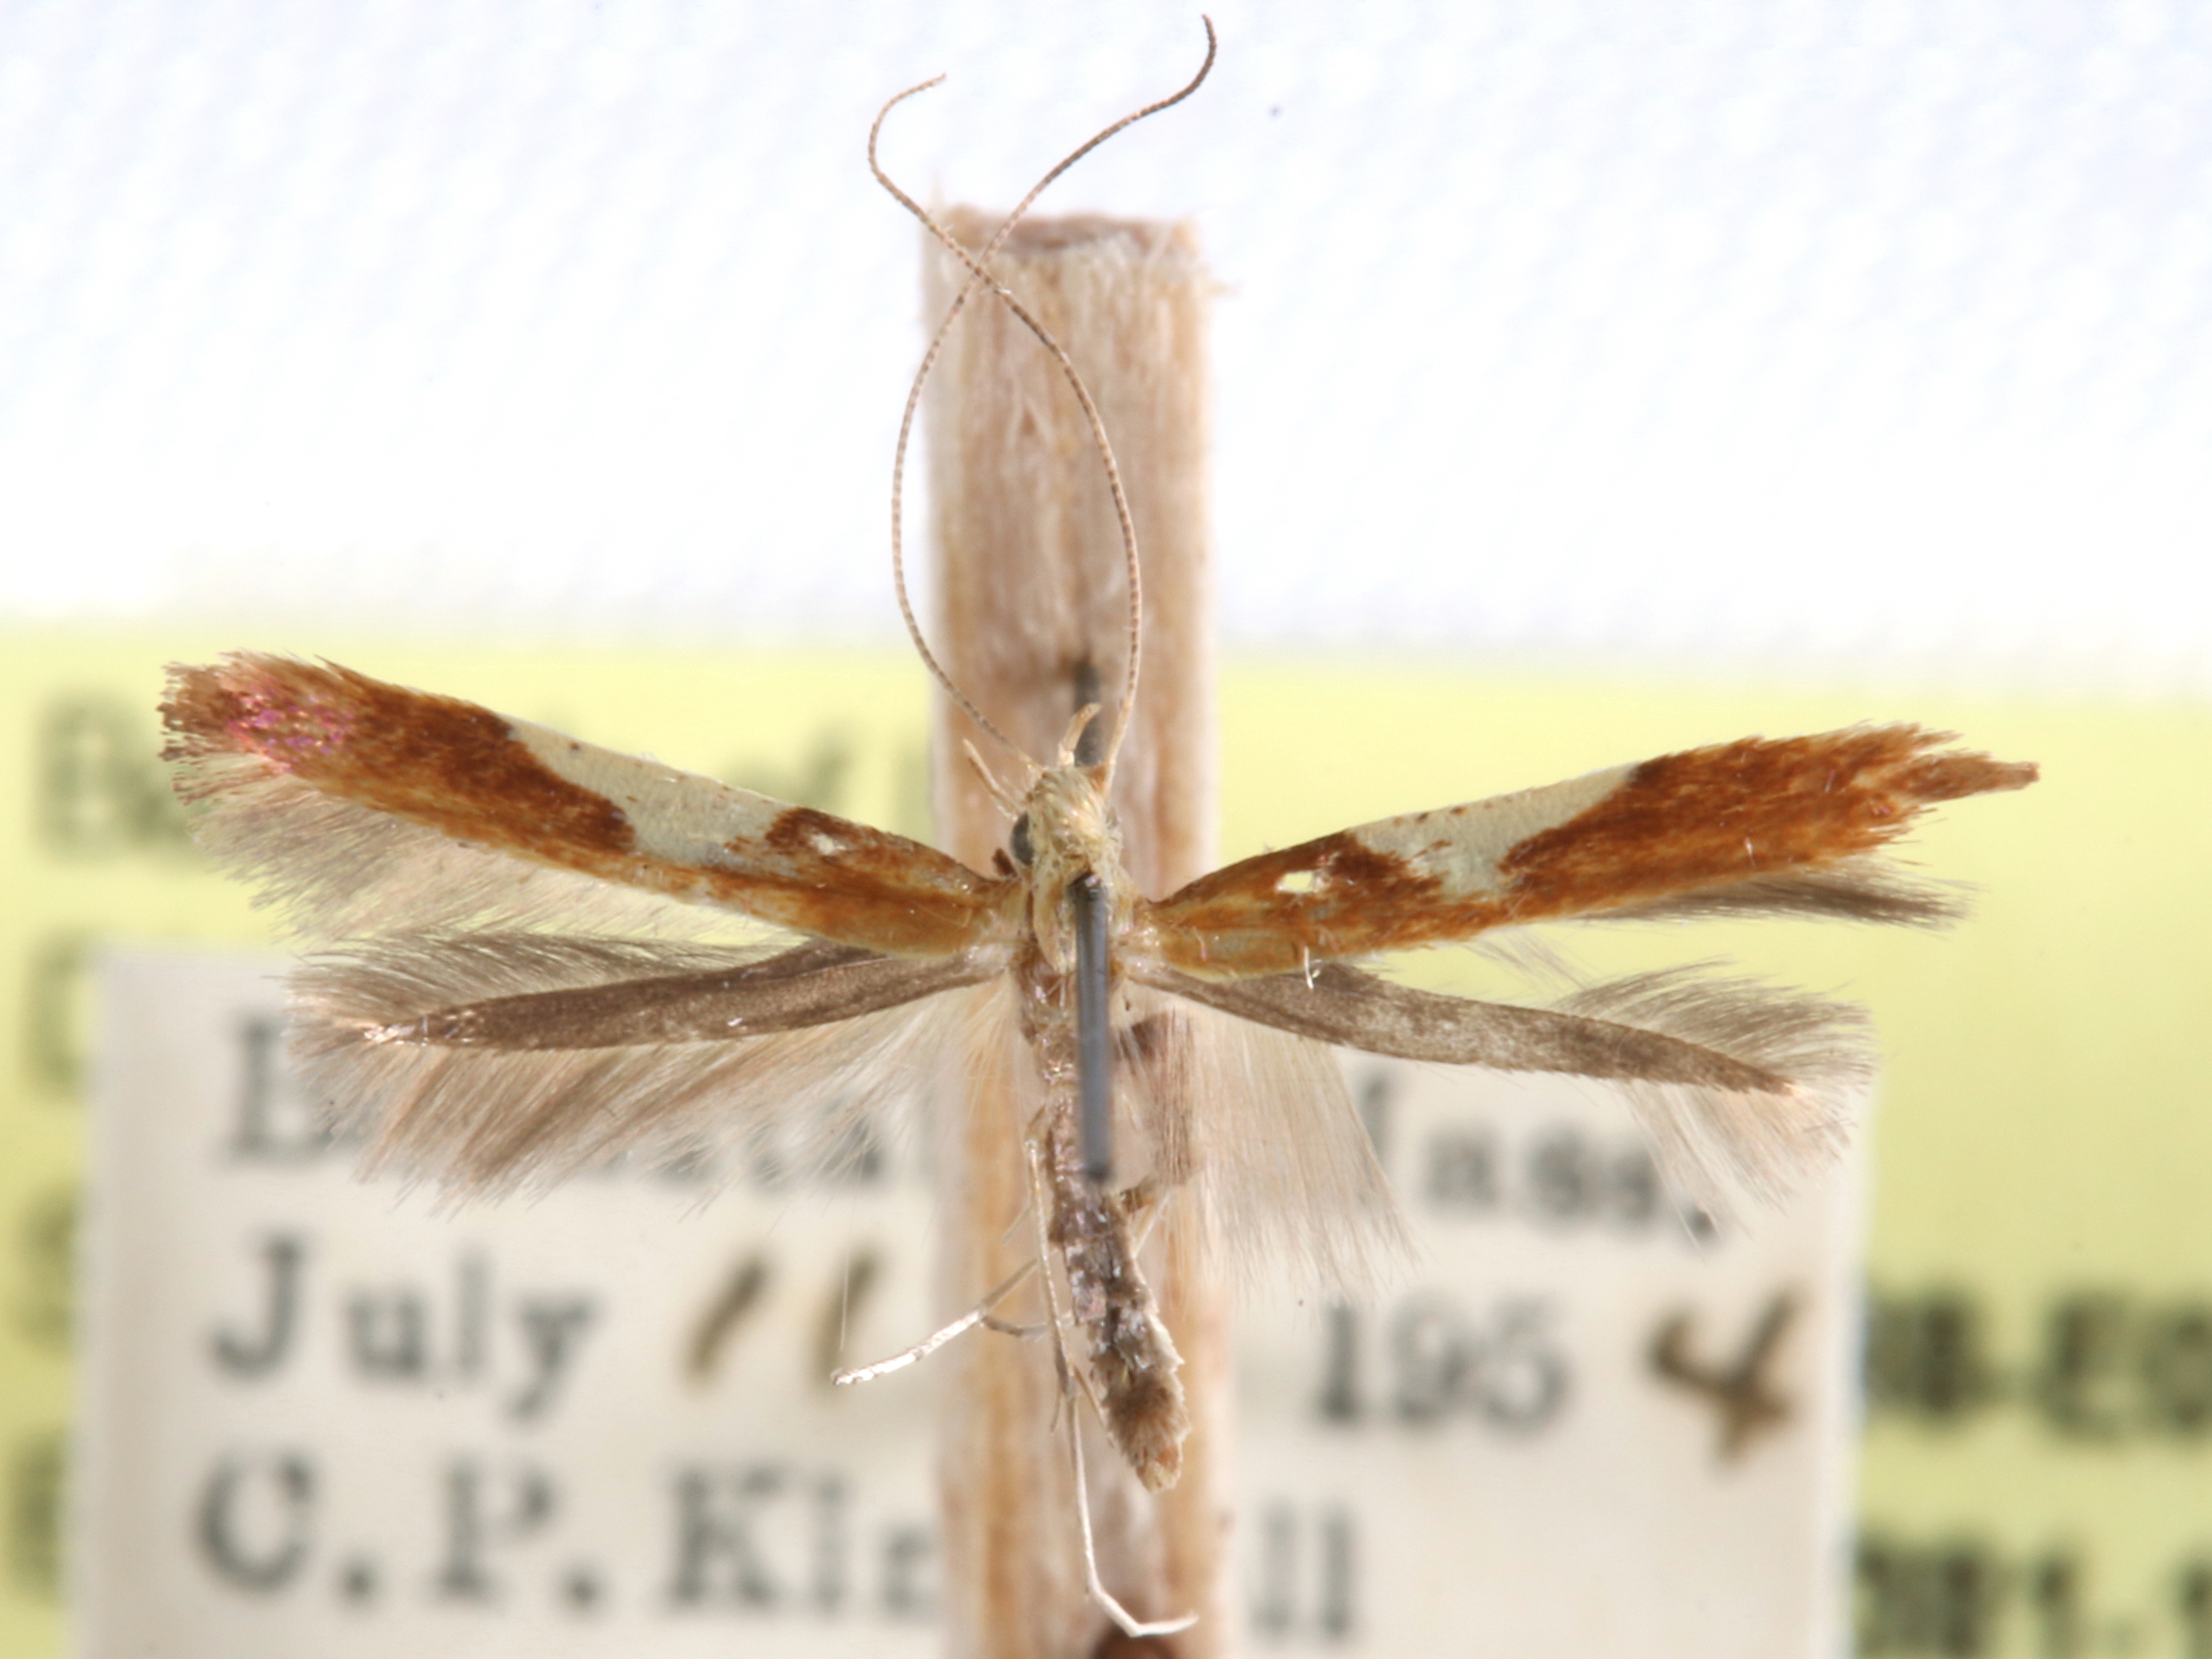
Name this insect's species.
Caloptilia glutinella
